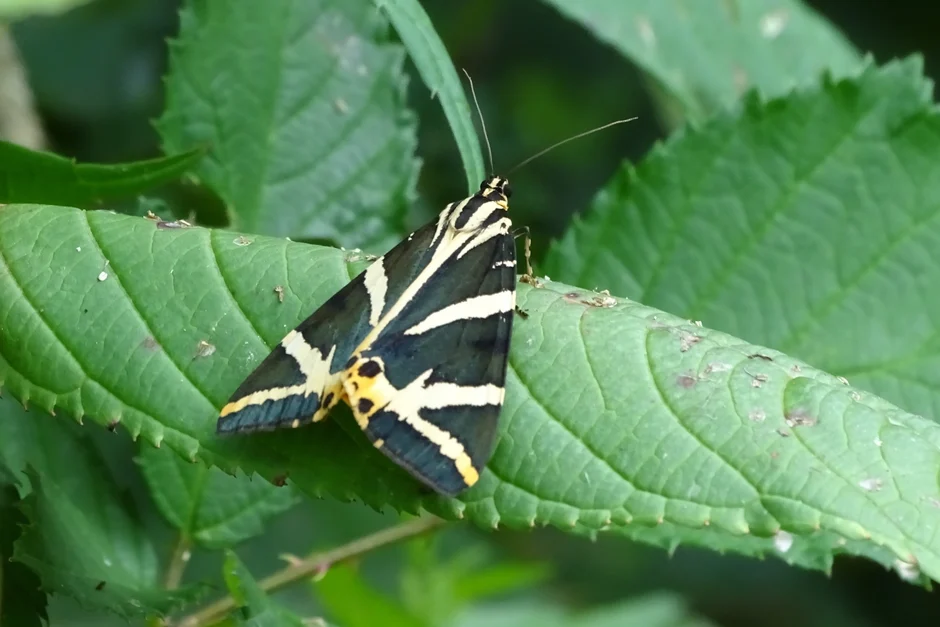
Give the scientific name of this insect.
Euplagia quadripunctaria
